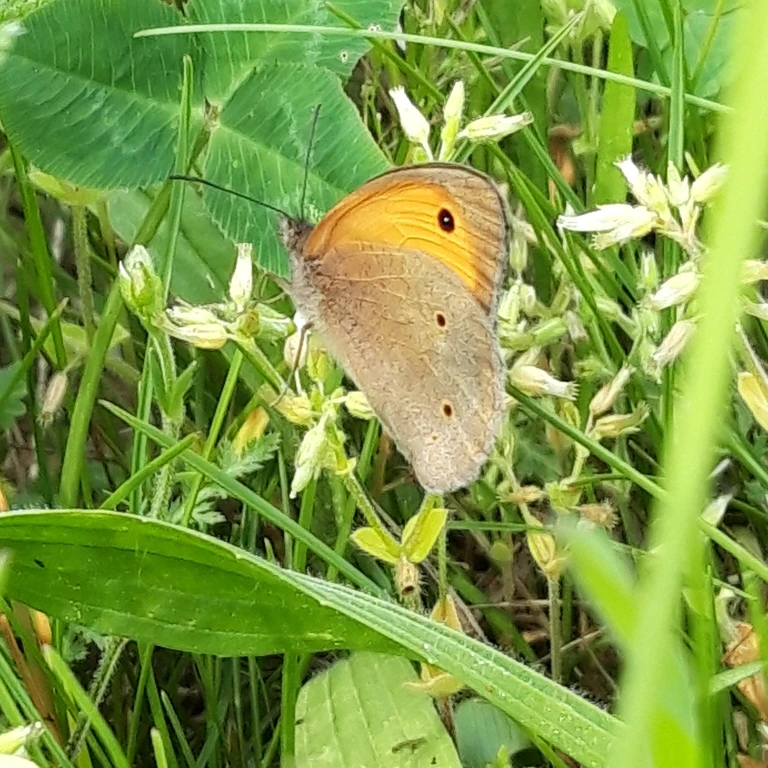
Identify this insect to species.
Maniola jurtina
